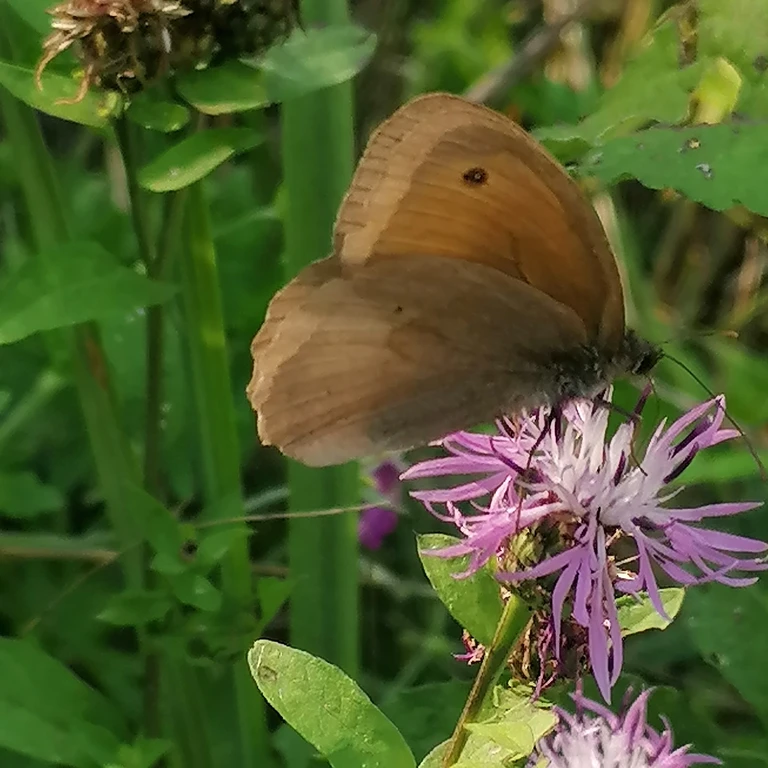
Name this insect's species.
Maniola jurtina
